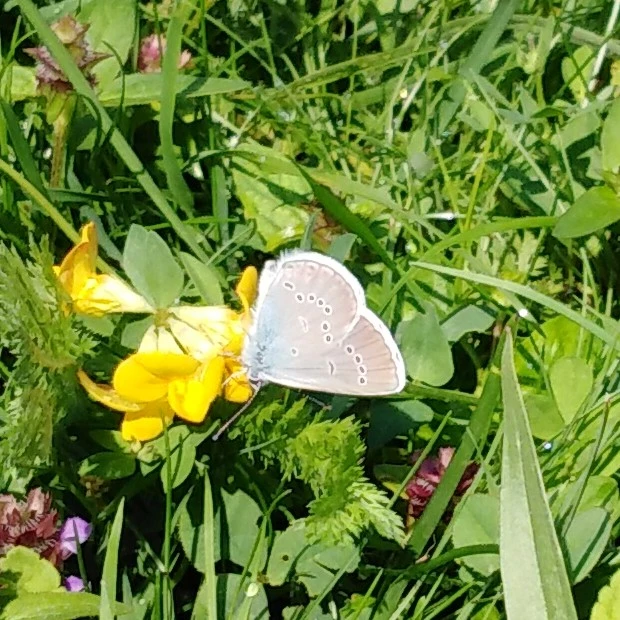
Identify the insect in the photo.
Cyaniris semiargus
